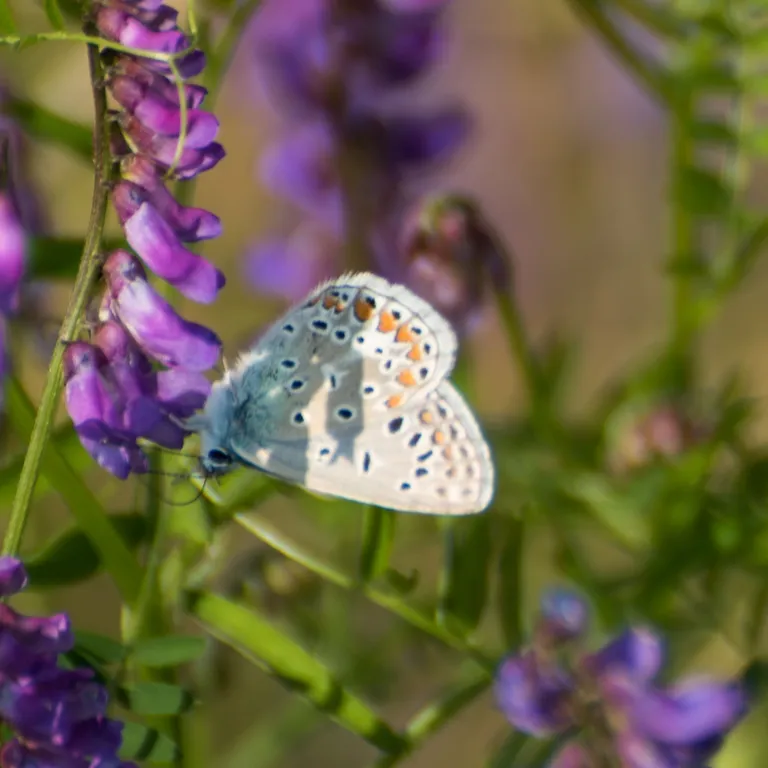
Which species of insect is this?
Polyommatus icarus
